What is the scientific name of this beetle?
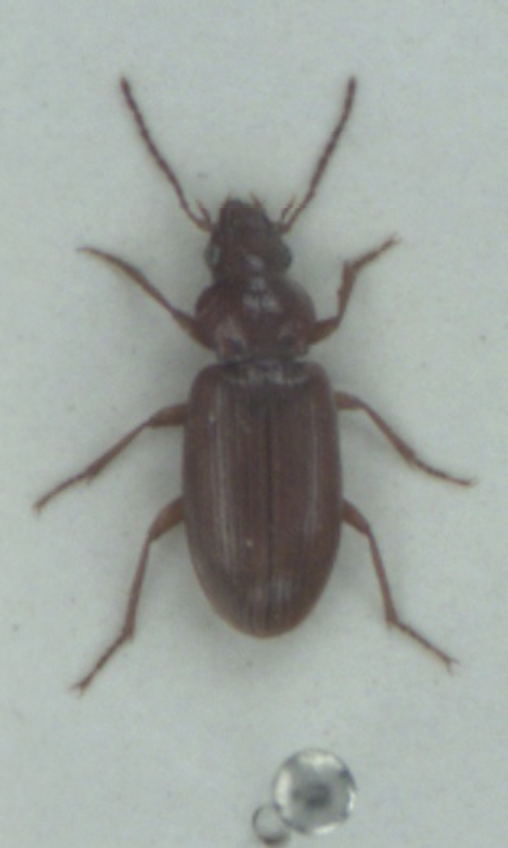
Dicheirotrichus gustavii
